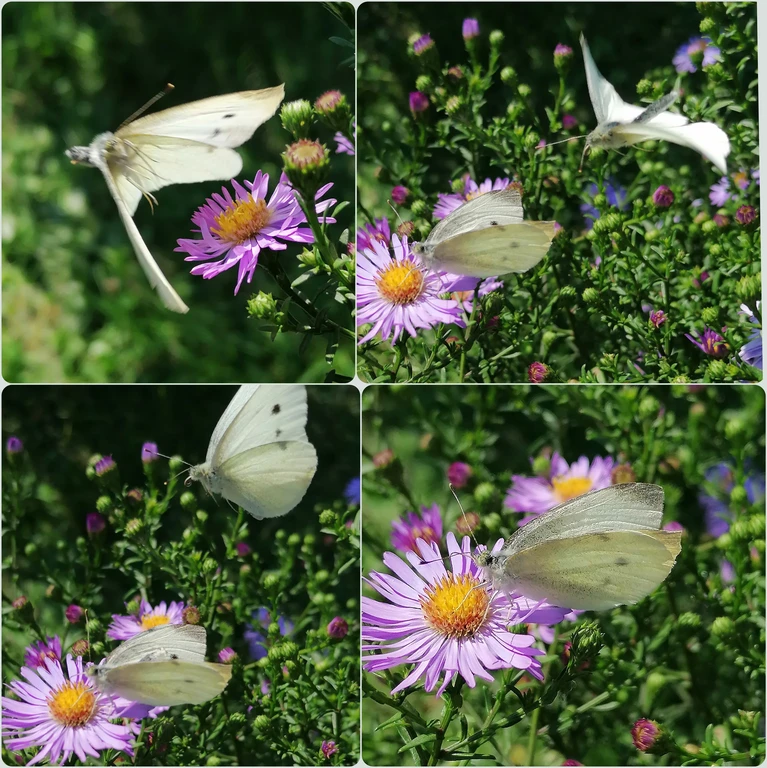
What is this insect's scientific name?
Pieris rapae
